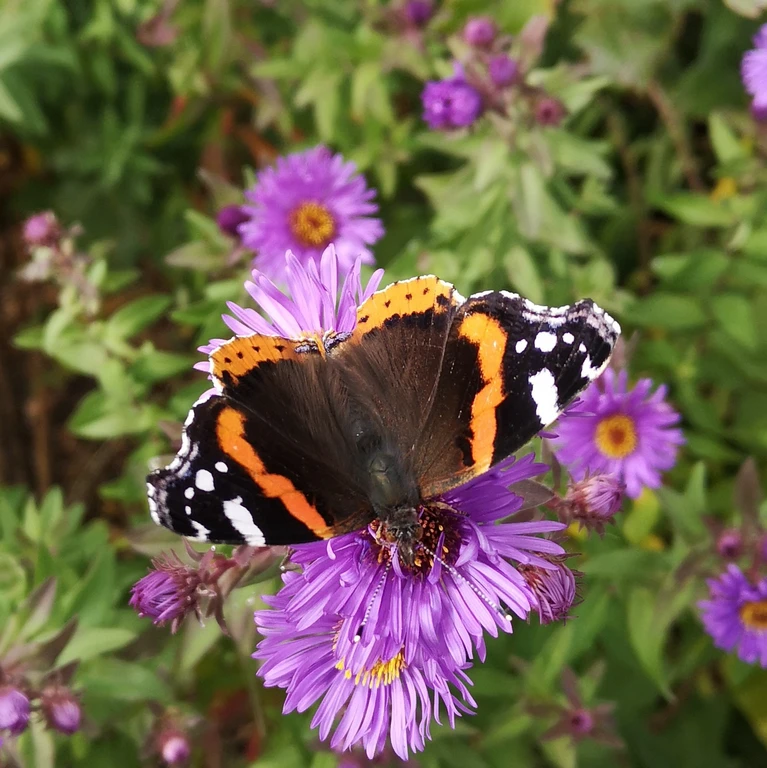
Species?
Vanessa atalanta
